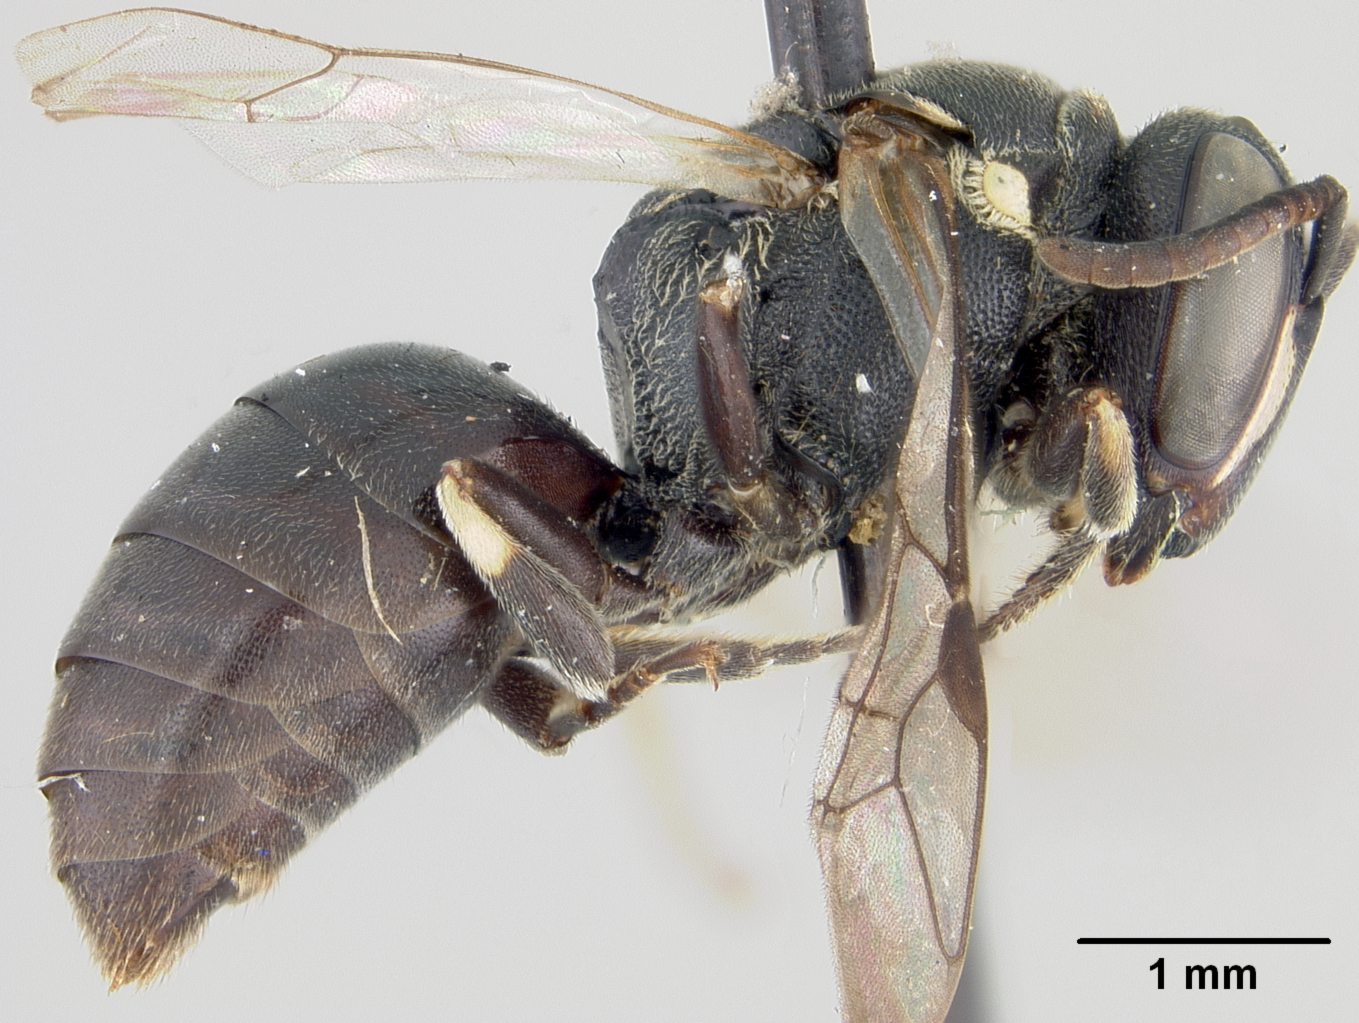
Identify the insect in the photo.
Hylaeus pallescens
